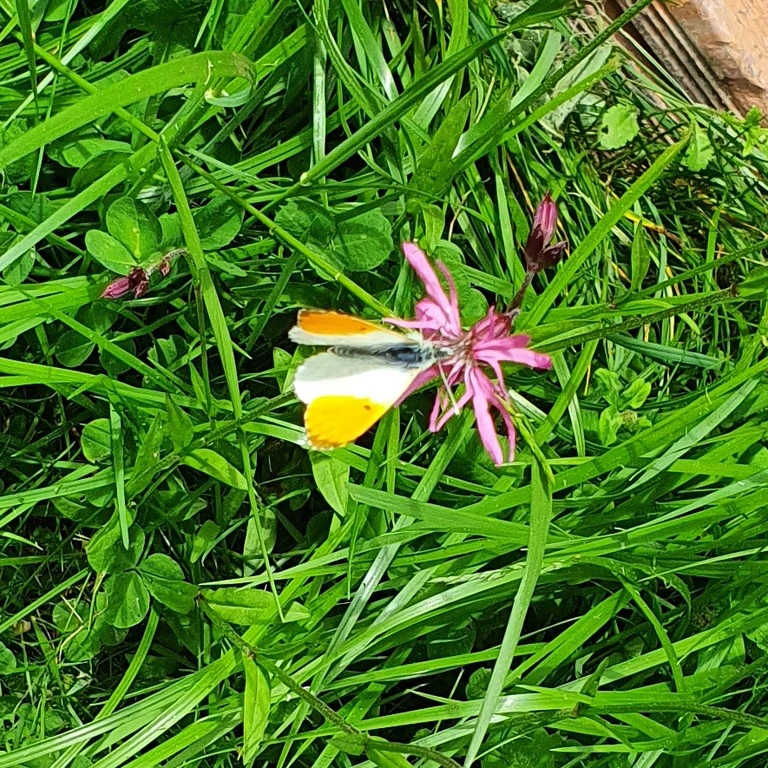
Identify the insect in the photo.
Anthocharis cardamines
